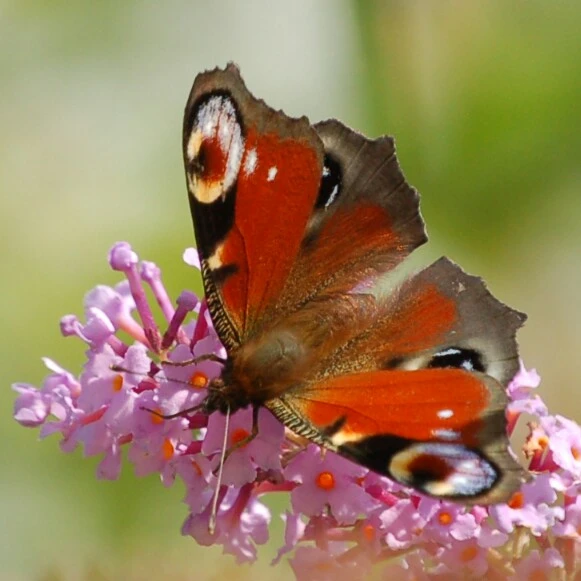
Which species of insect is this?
Aglais io
